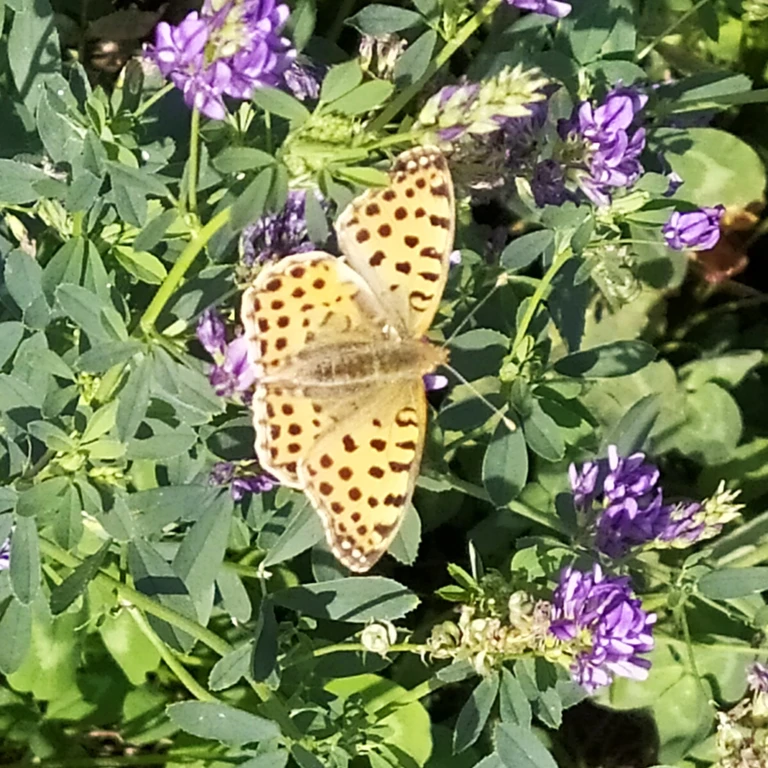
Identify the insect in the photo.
Issoria lathonia
